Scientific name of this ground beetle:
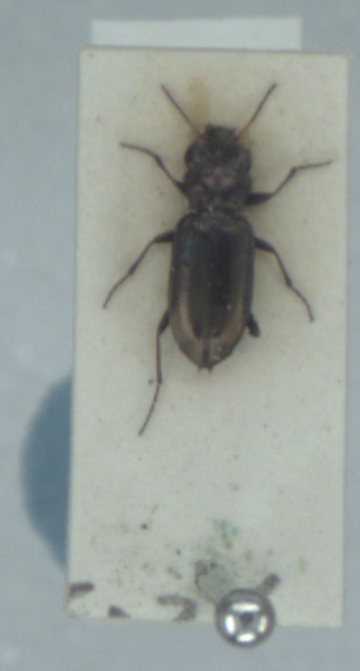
Notiophilus substriatus
